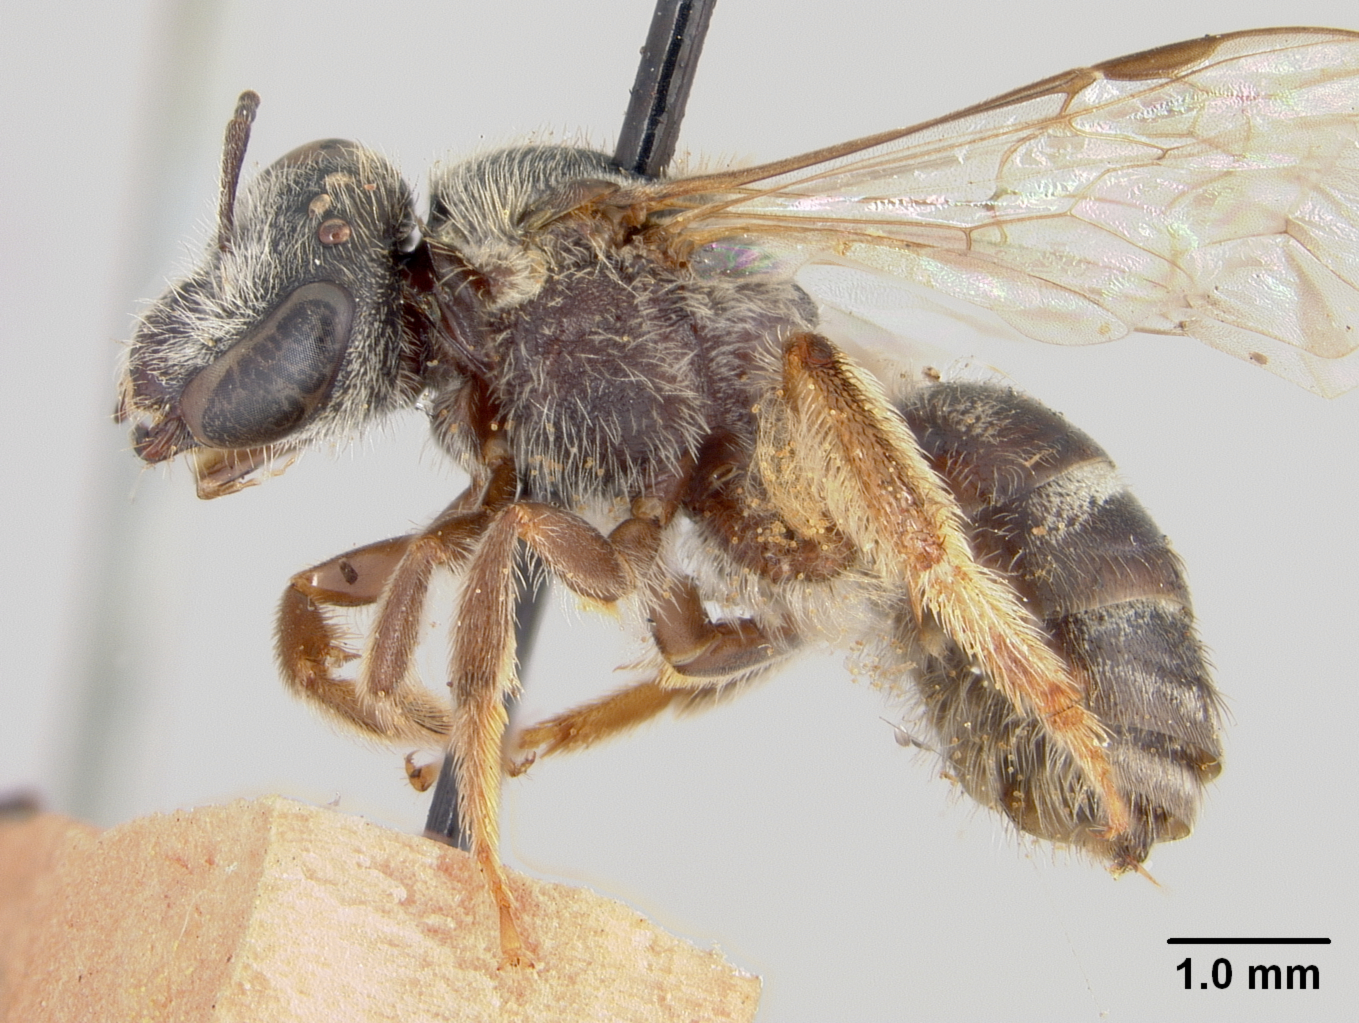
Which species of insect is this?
Halictus philipi
